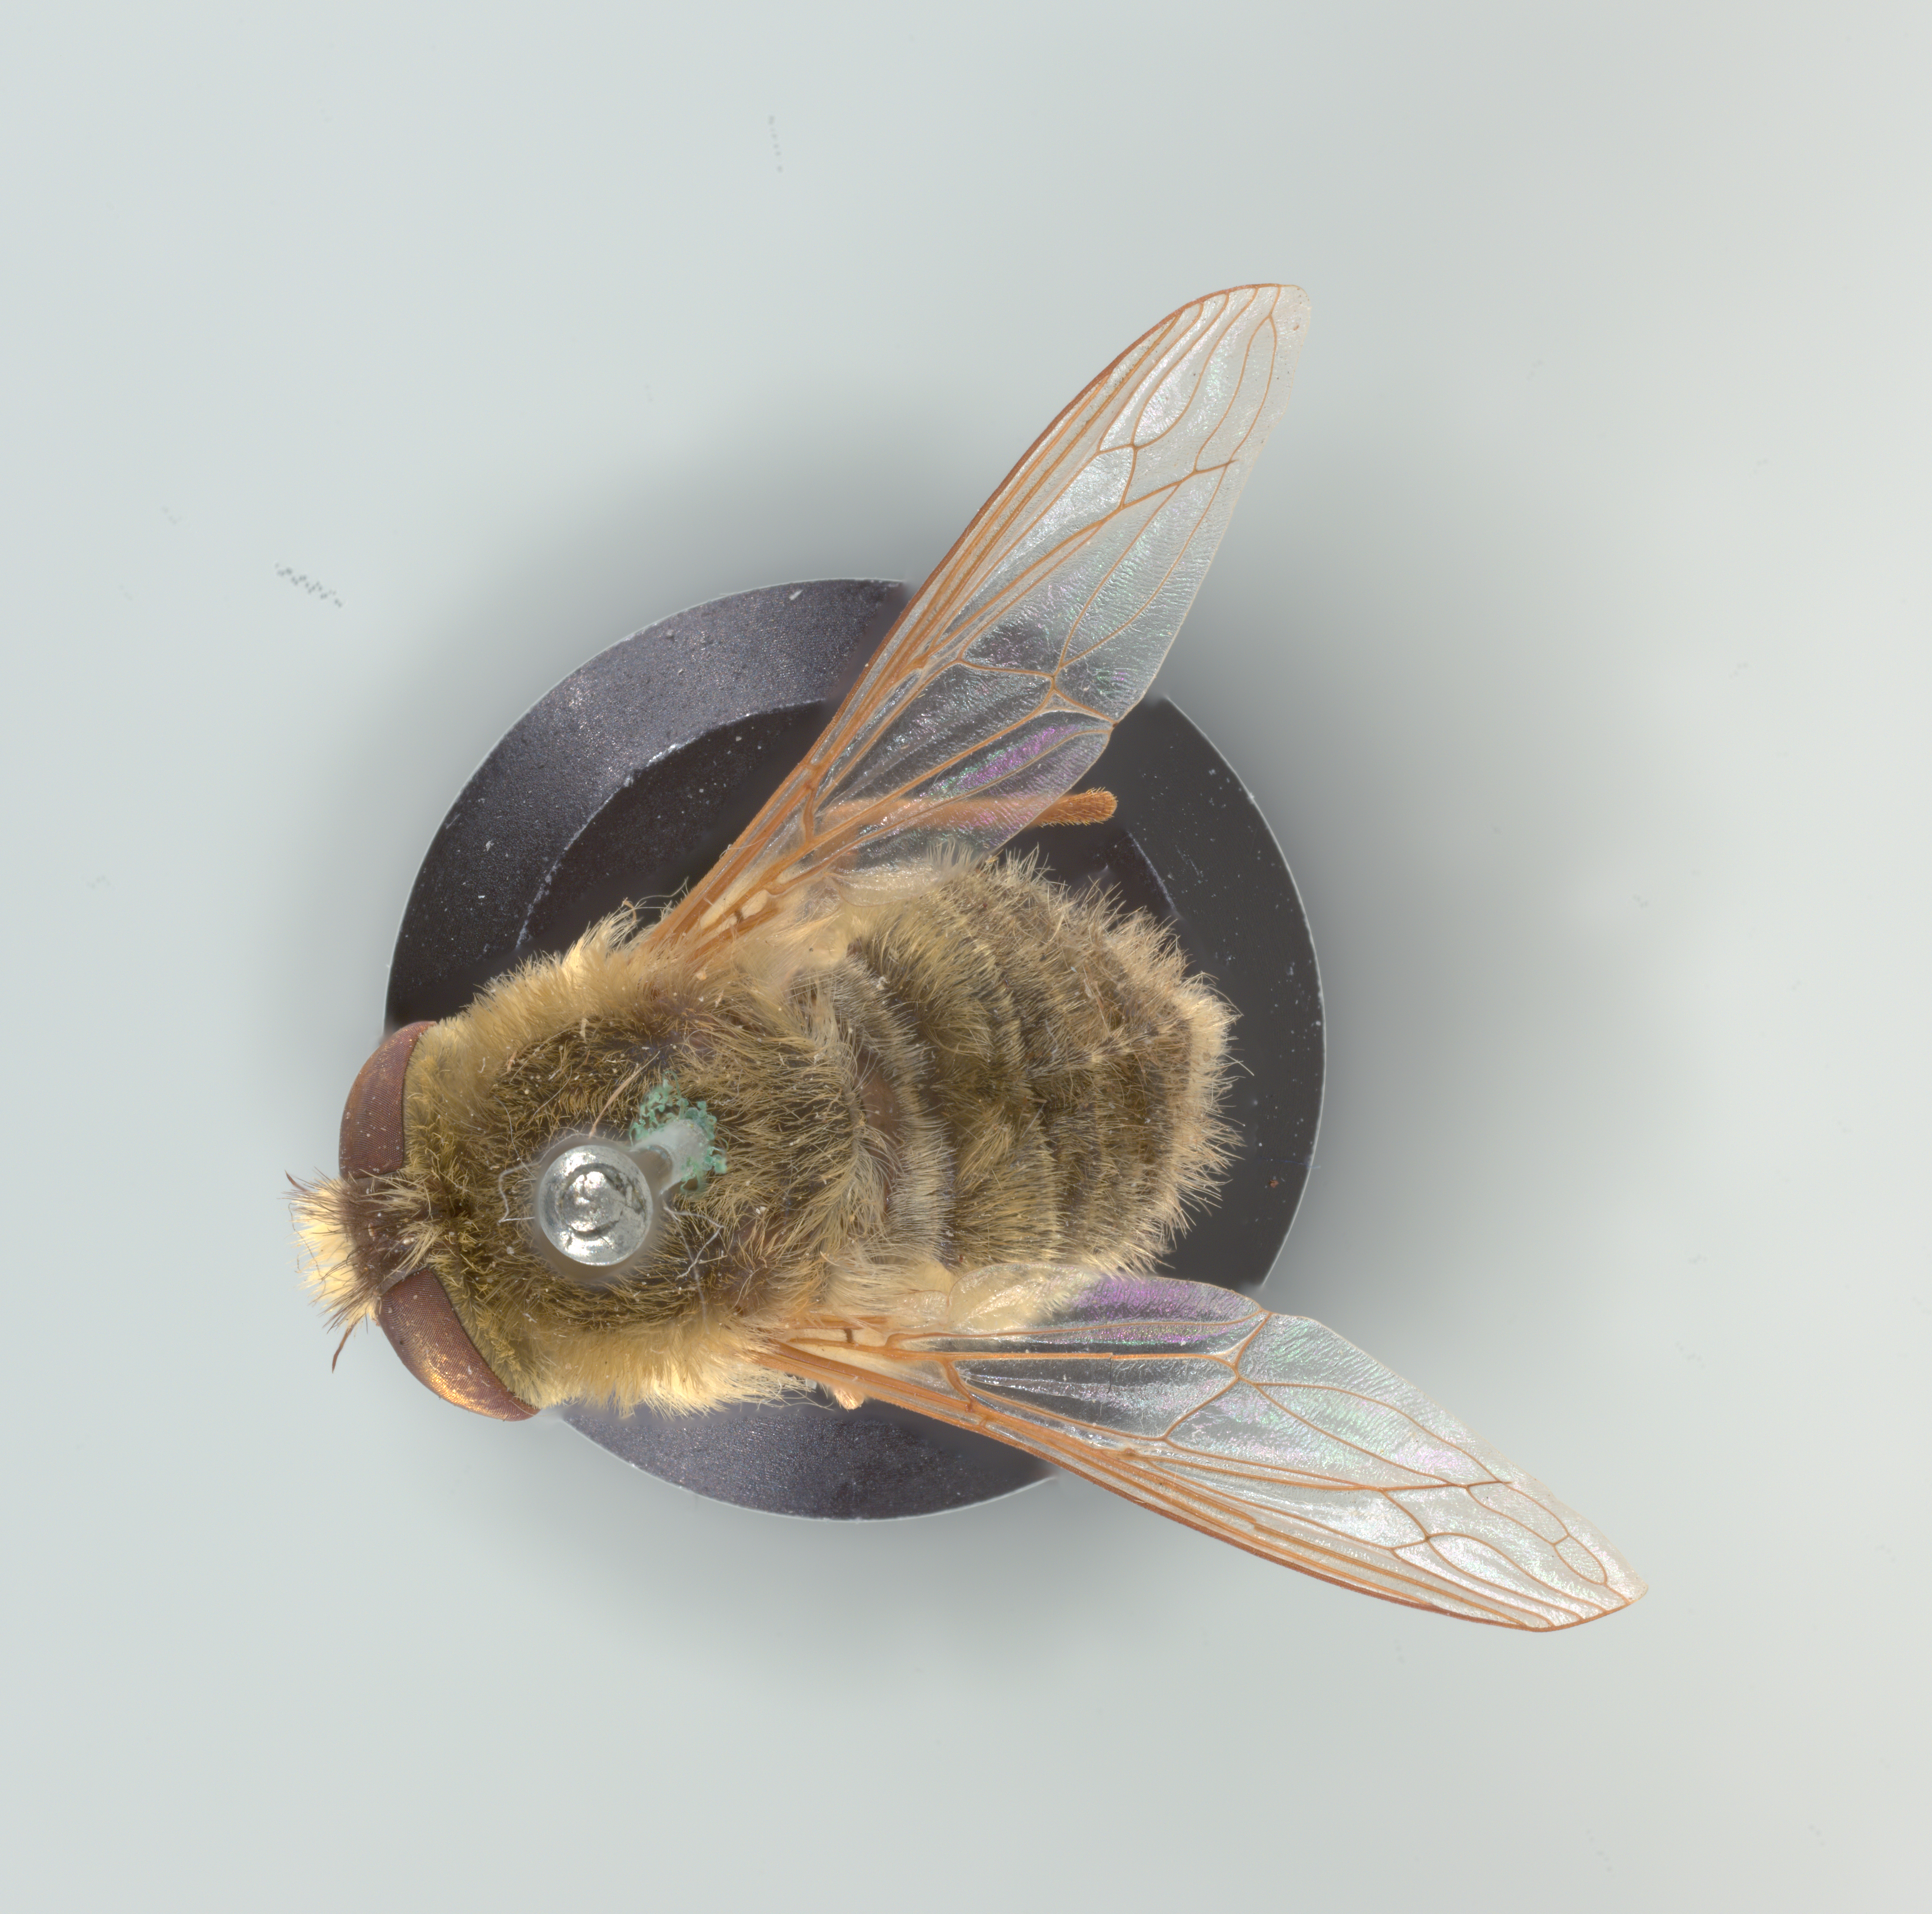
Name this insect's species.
Neorhynchocephalus sackenii
